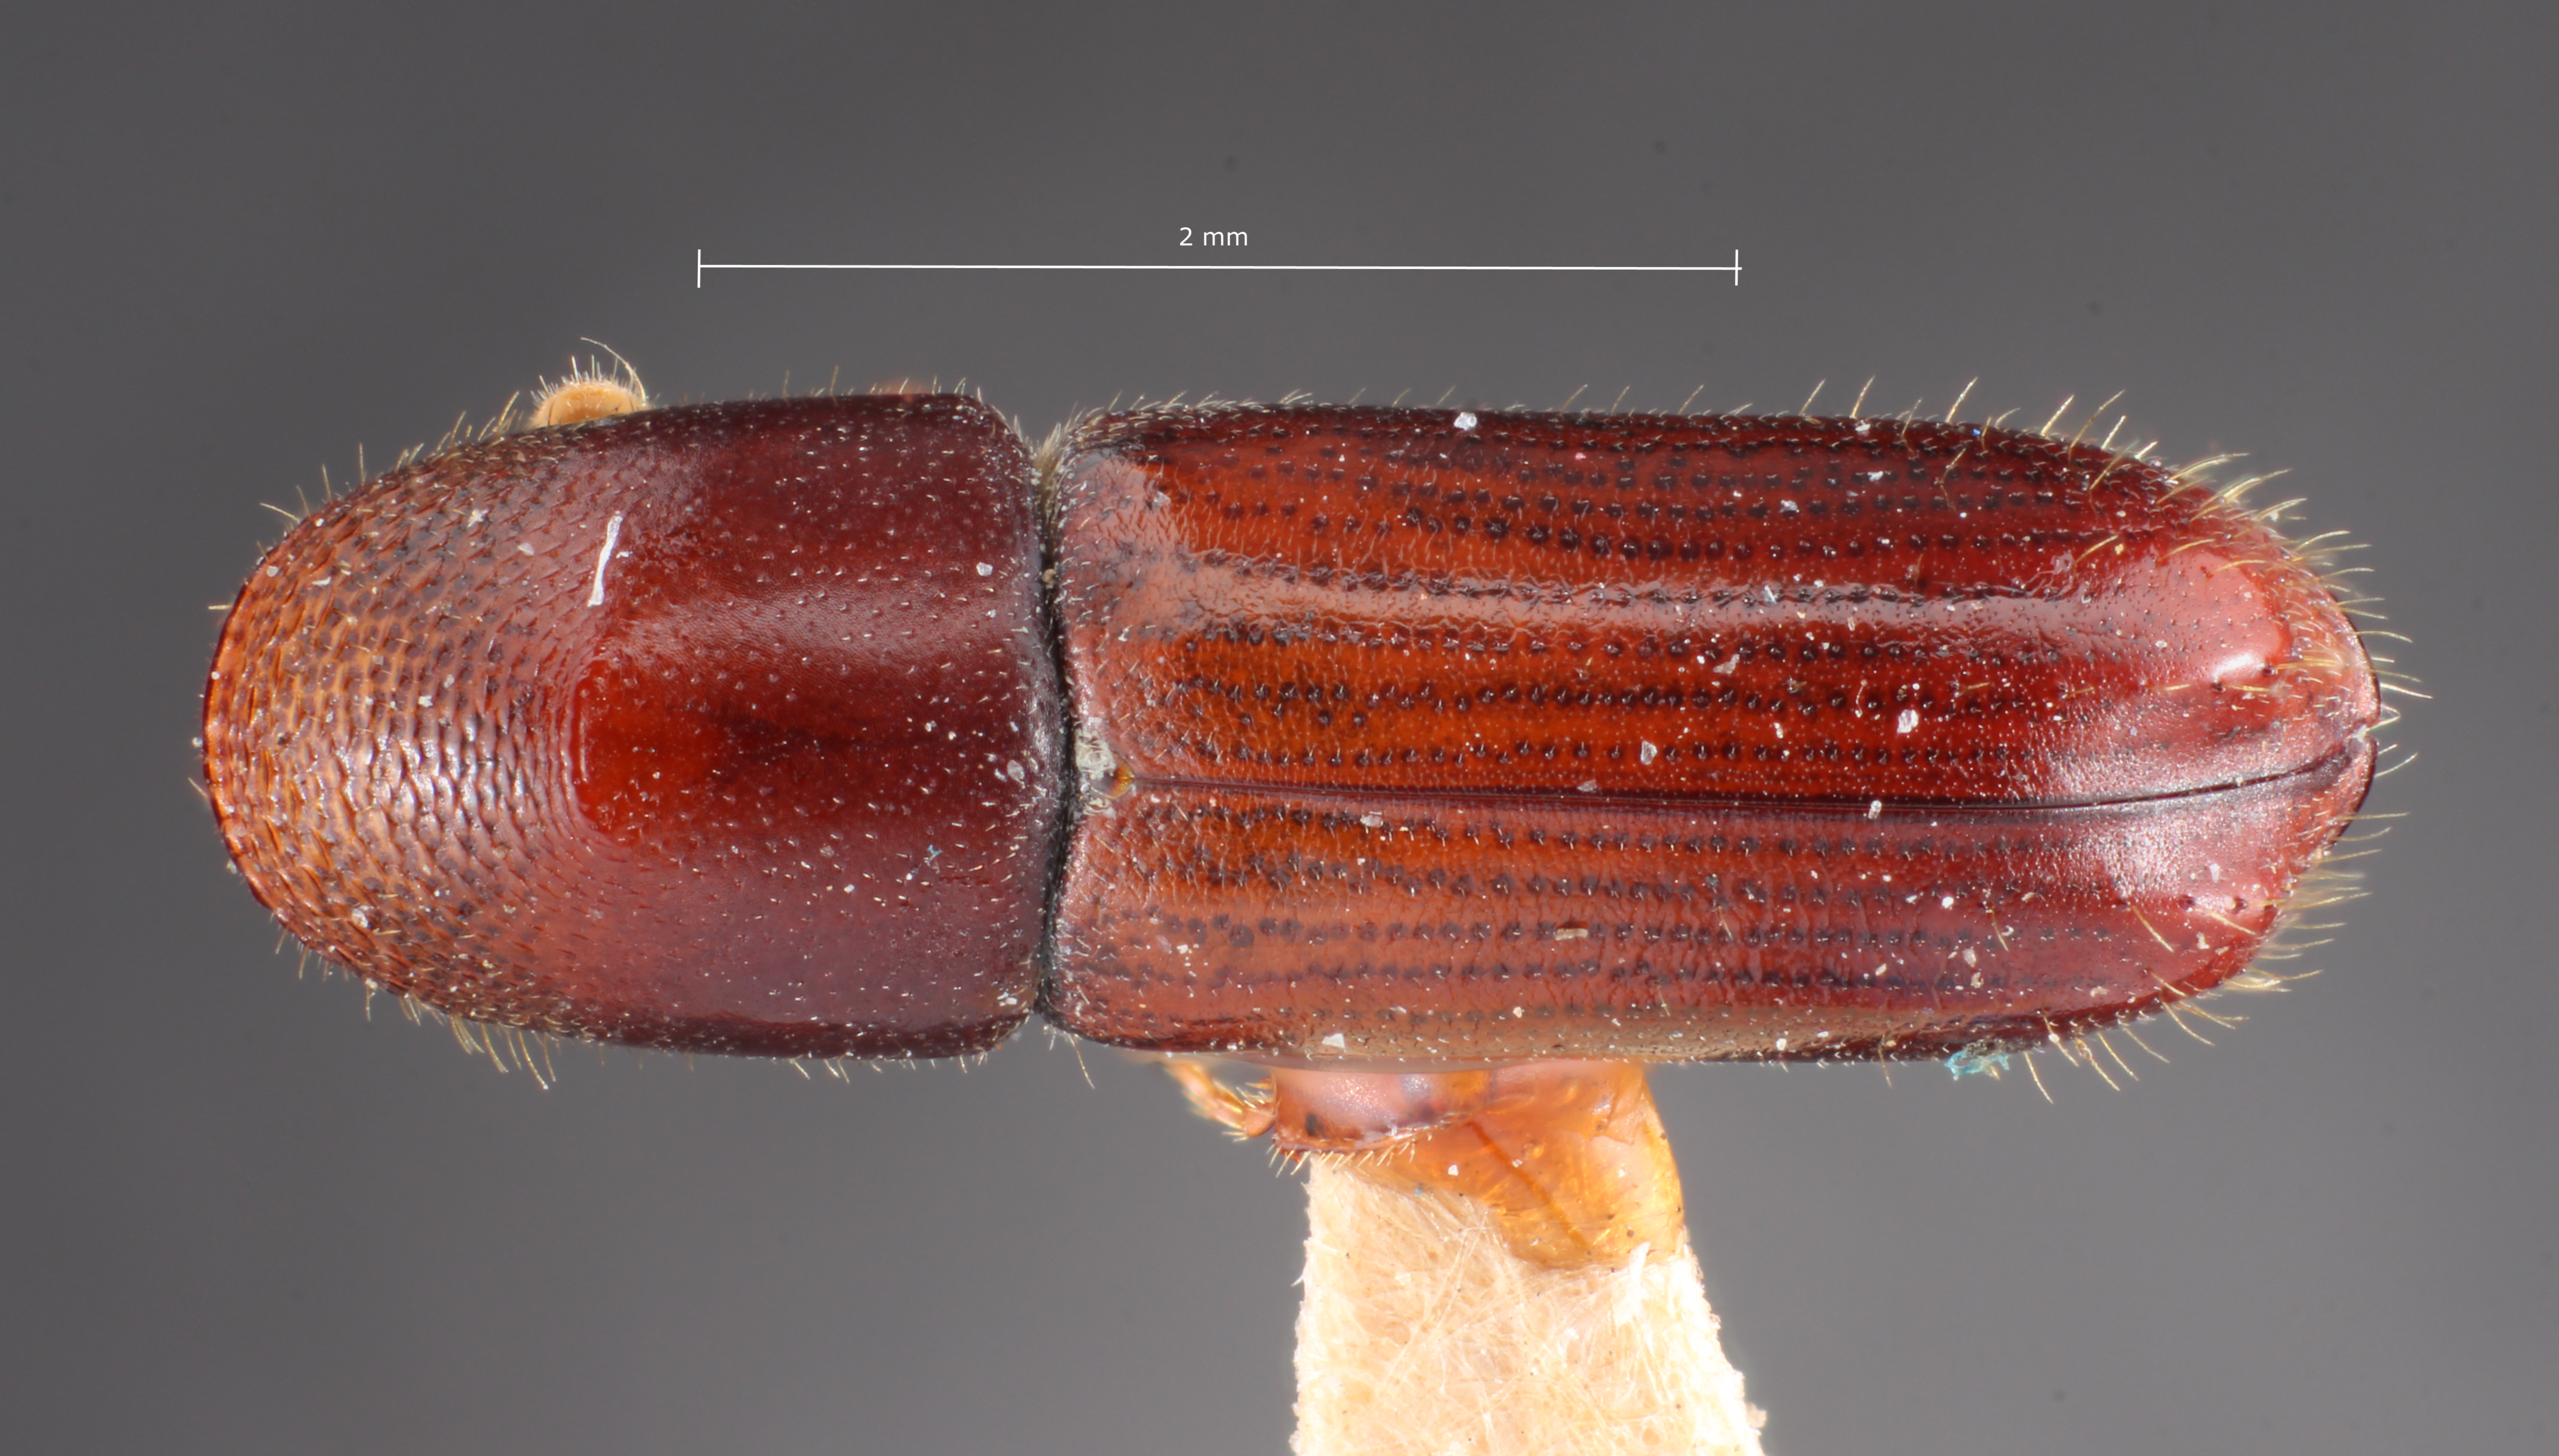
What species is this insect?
Gnathotrichus alni
